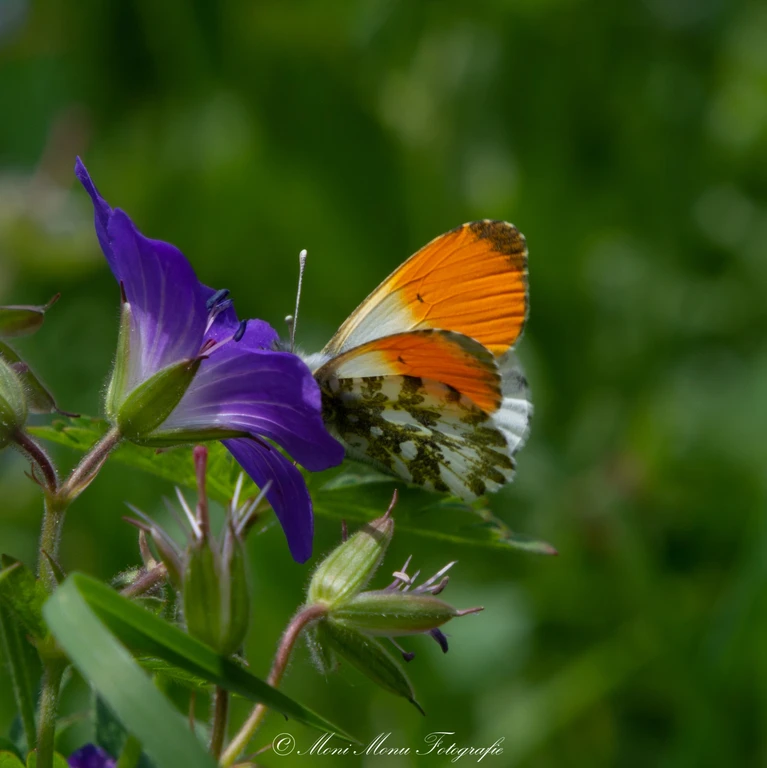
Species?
Anthocharis cardamines
